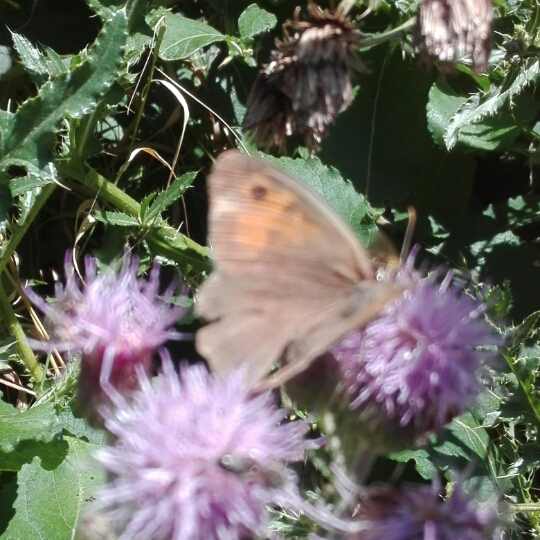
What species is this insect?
Maniola jurtina
